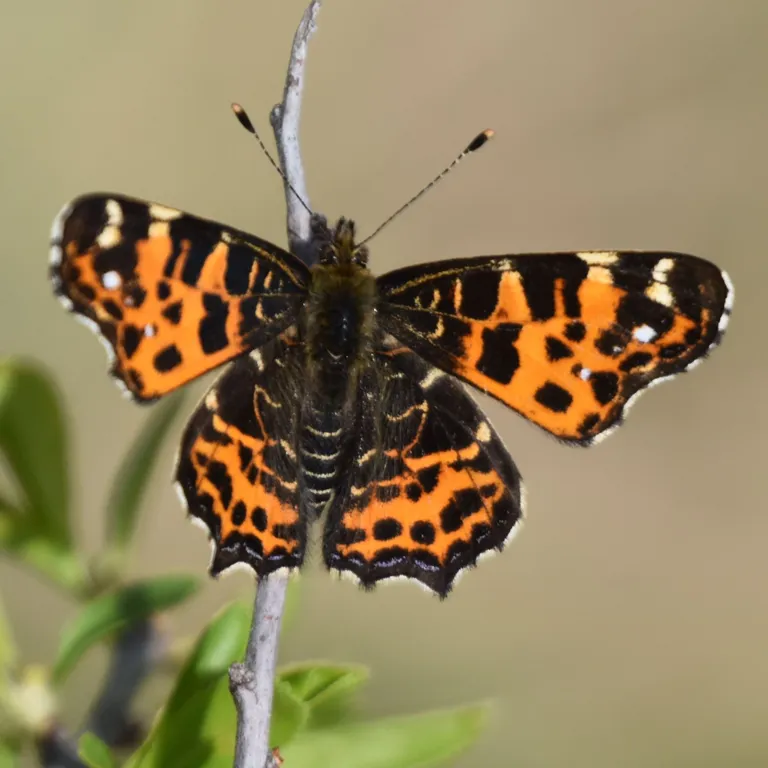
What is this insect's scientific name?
Araschnia levana
